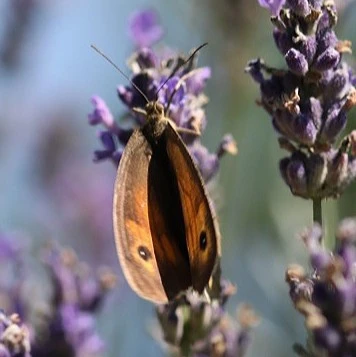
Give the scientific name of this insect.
Maniola jurtina
